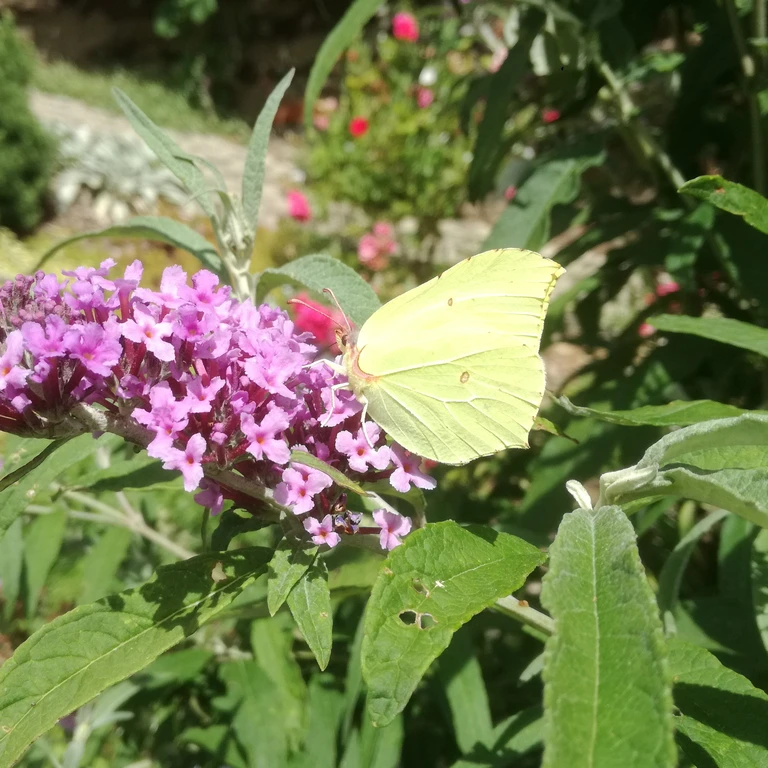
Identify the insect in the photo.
Gonepteryx rhamni
